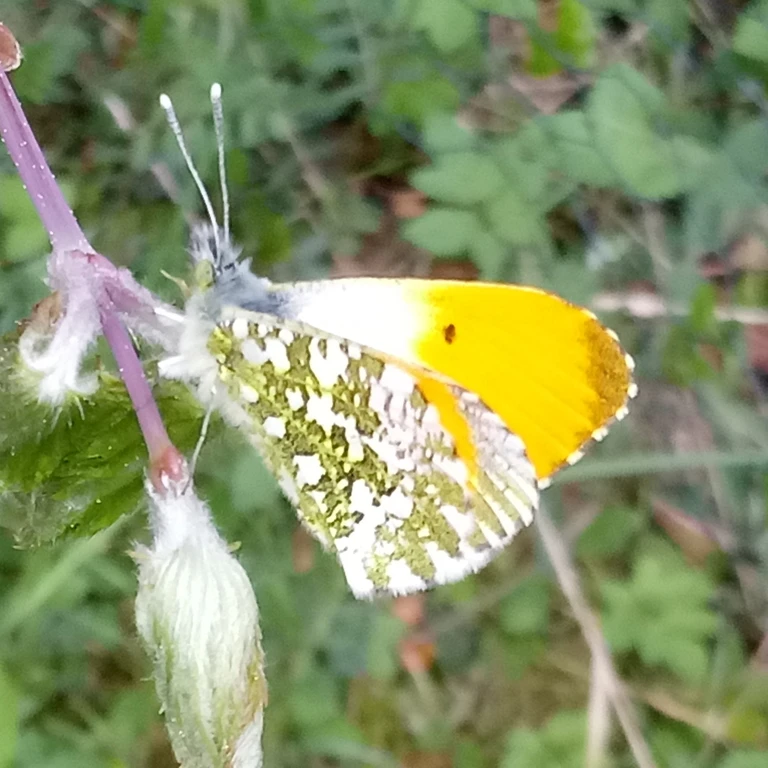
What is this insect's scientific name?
Anthocharis cardamines
